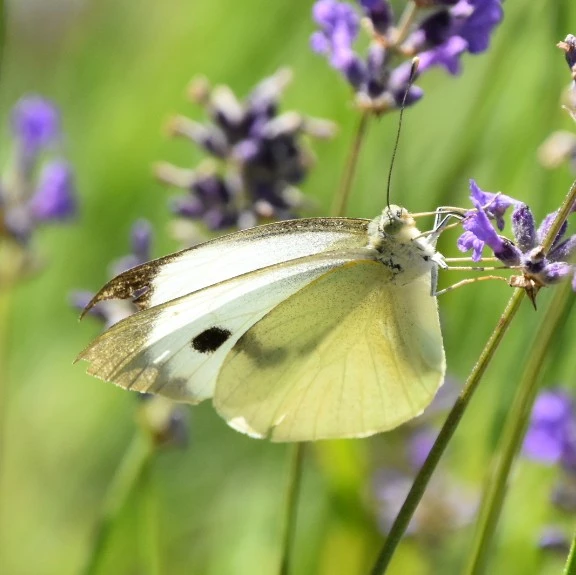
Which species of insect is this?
Pieris brassicae
